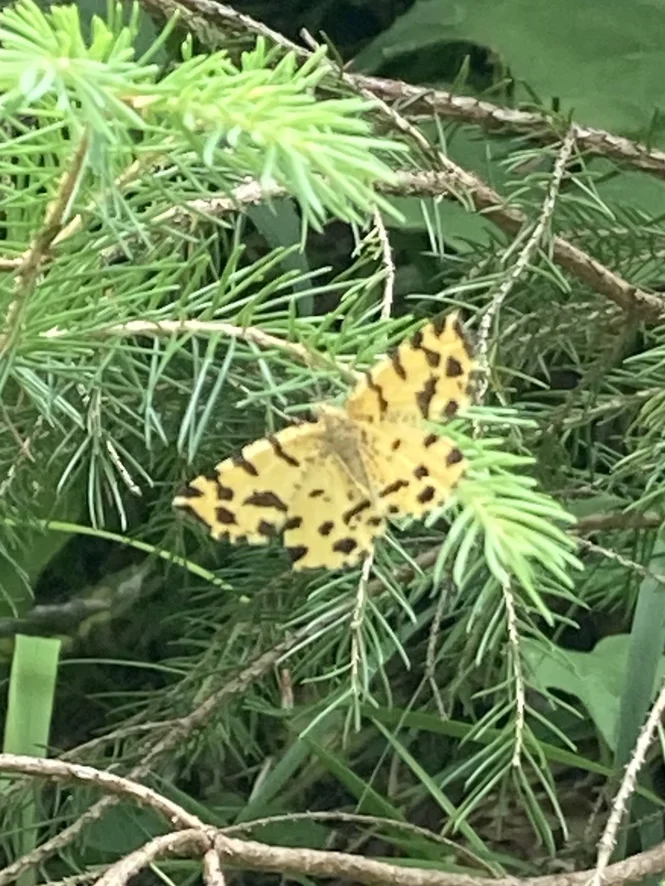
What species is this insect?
Pseudopanthera macularia
